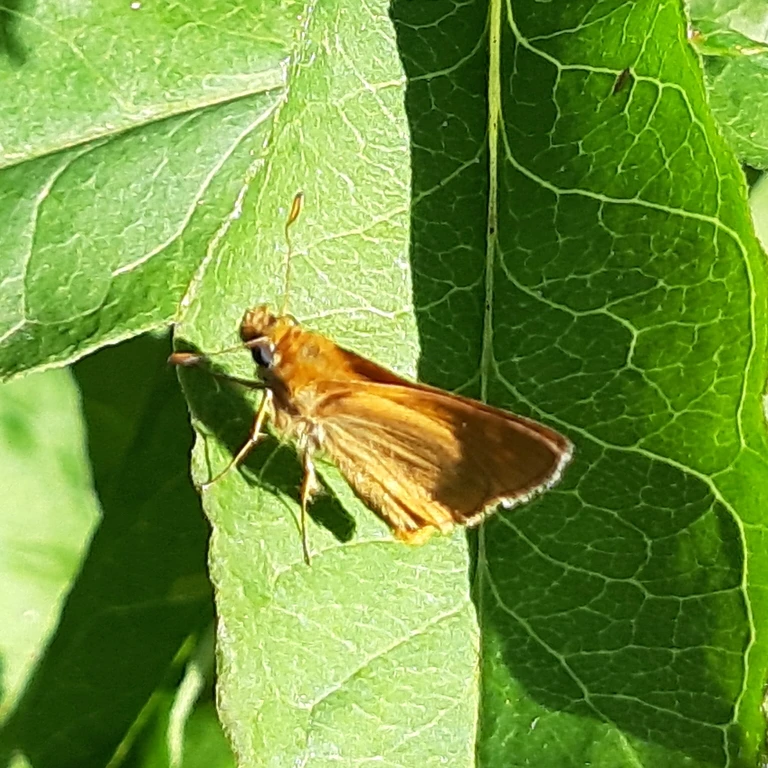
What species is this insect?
Ochlodes sylvanus (also Ochlodes venata)
